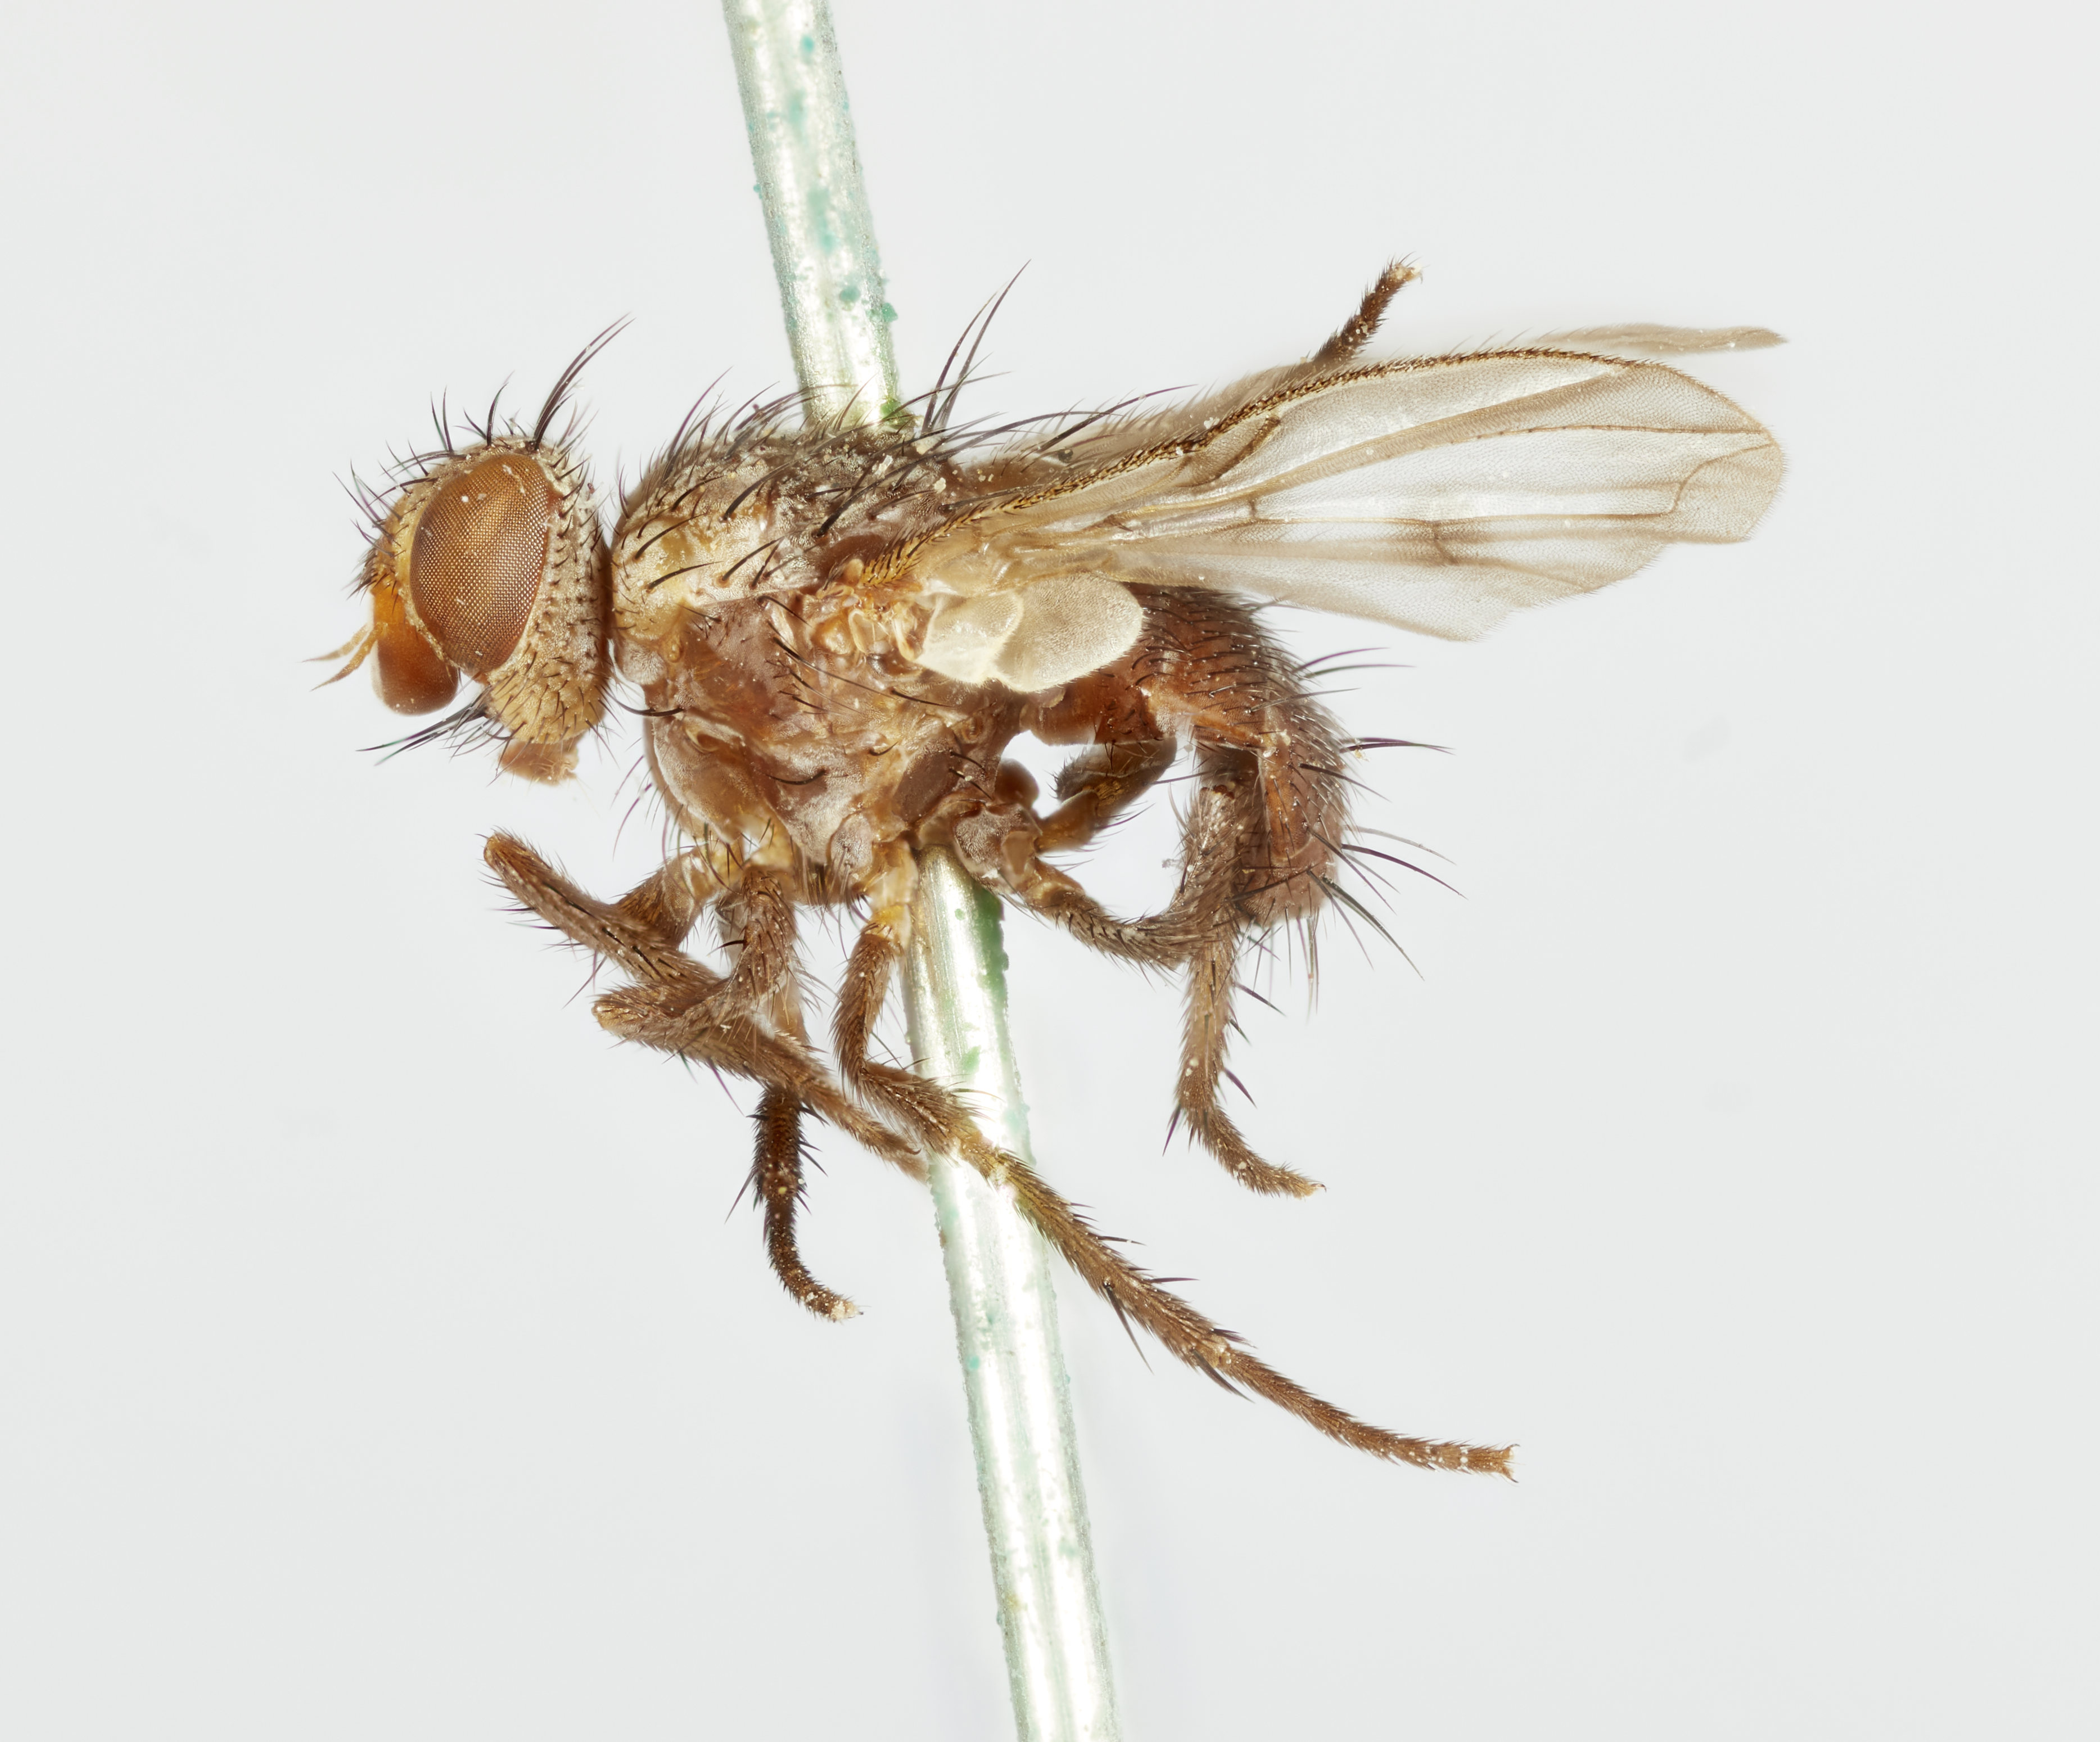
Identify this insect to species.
Parkerella parva
